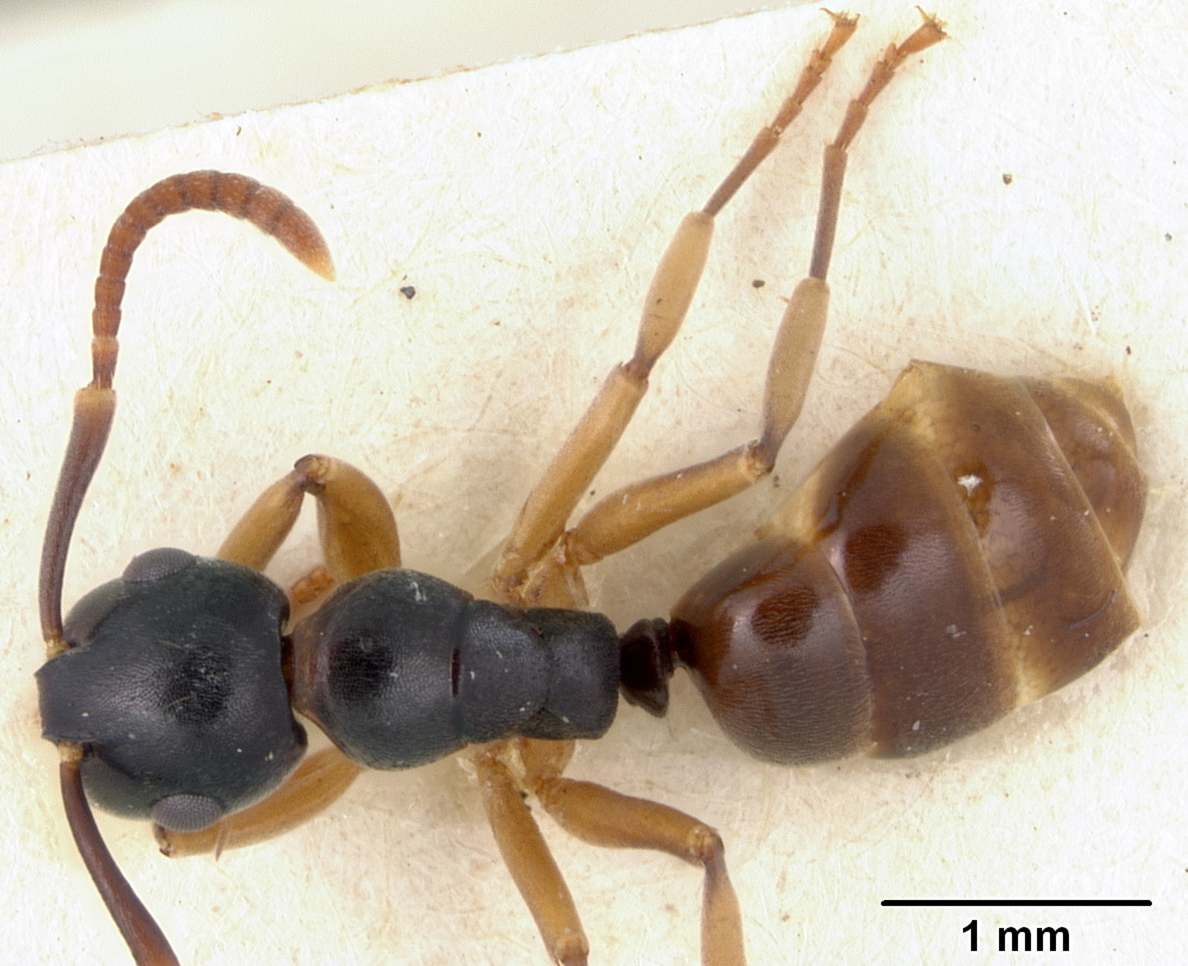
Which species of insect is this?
Overbeckia subclavata
